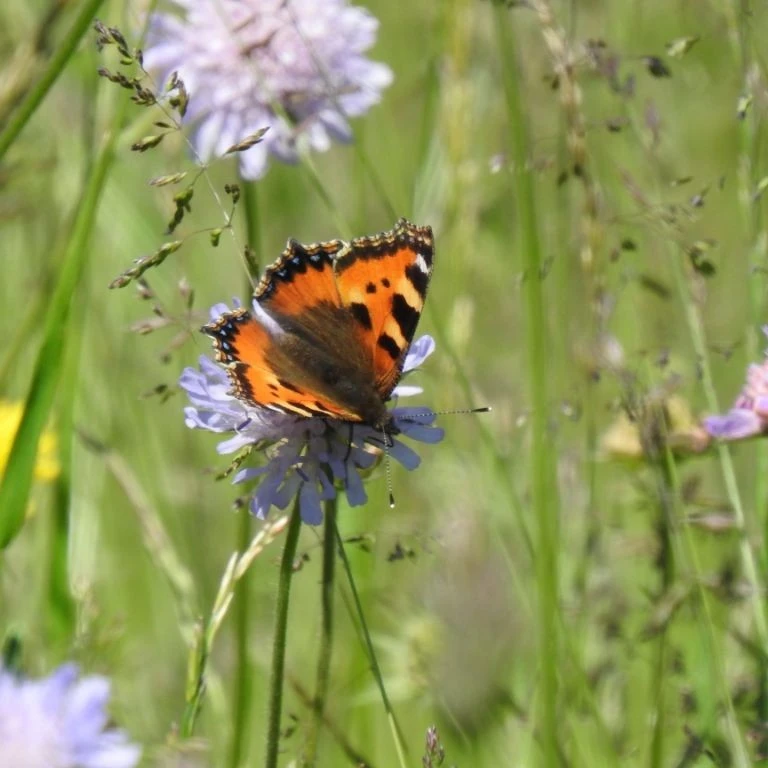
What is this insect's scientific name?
Aglais urticae
